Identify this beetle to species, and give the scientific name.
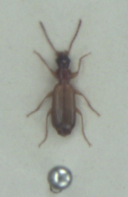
Paradromius linearis
